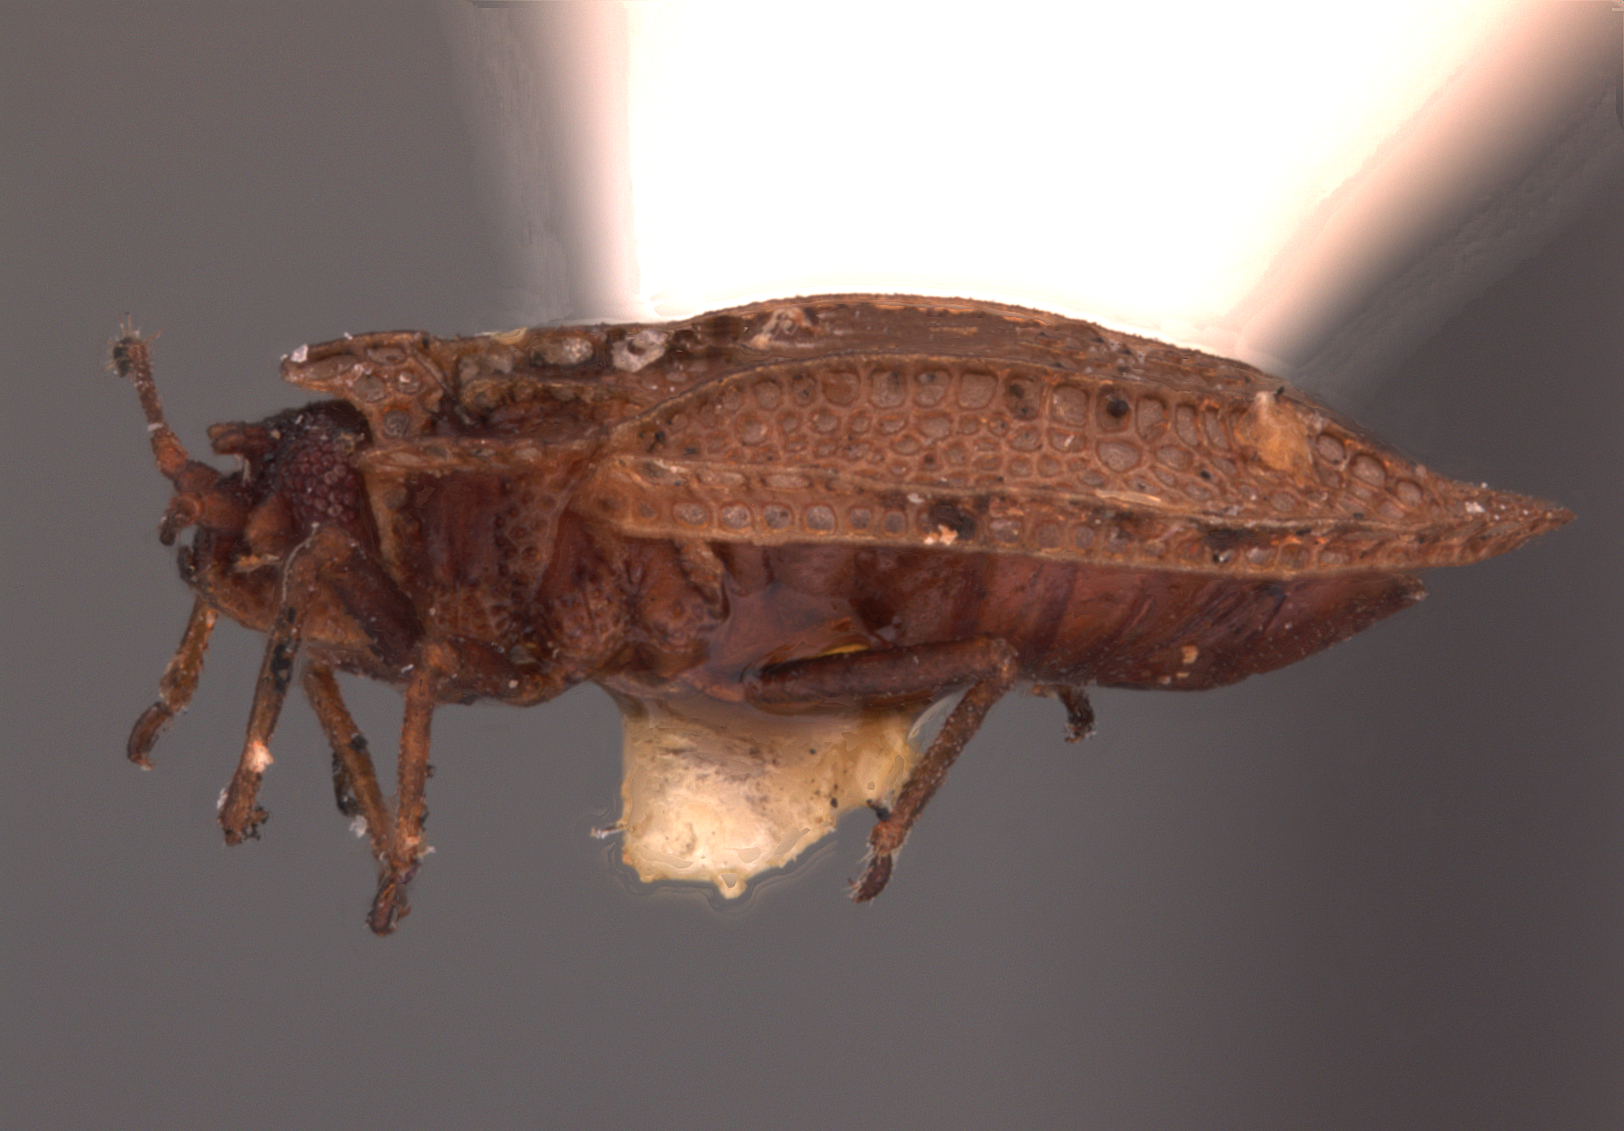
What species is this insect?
Acalypta barberi
